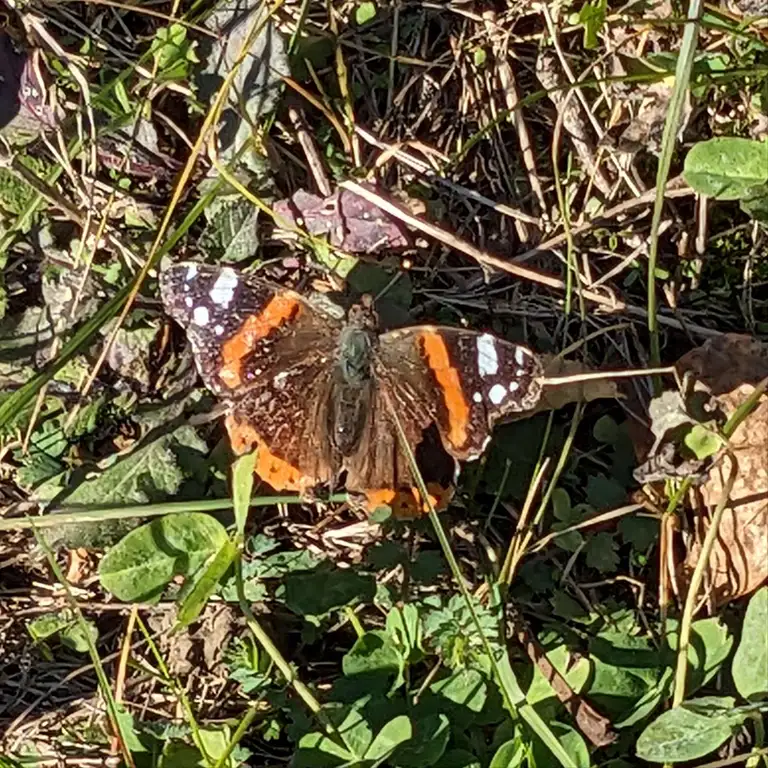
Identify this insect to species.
Vanessa atalanta
